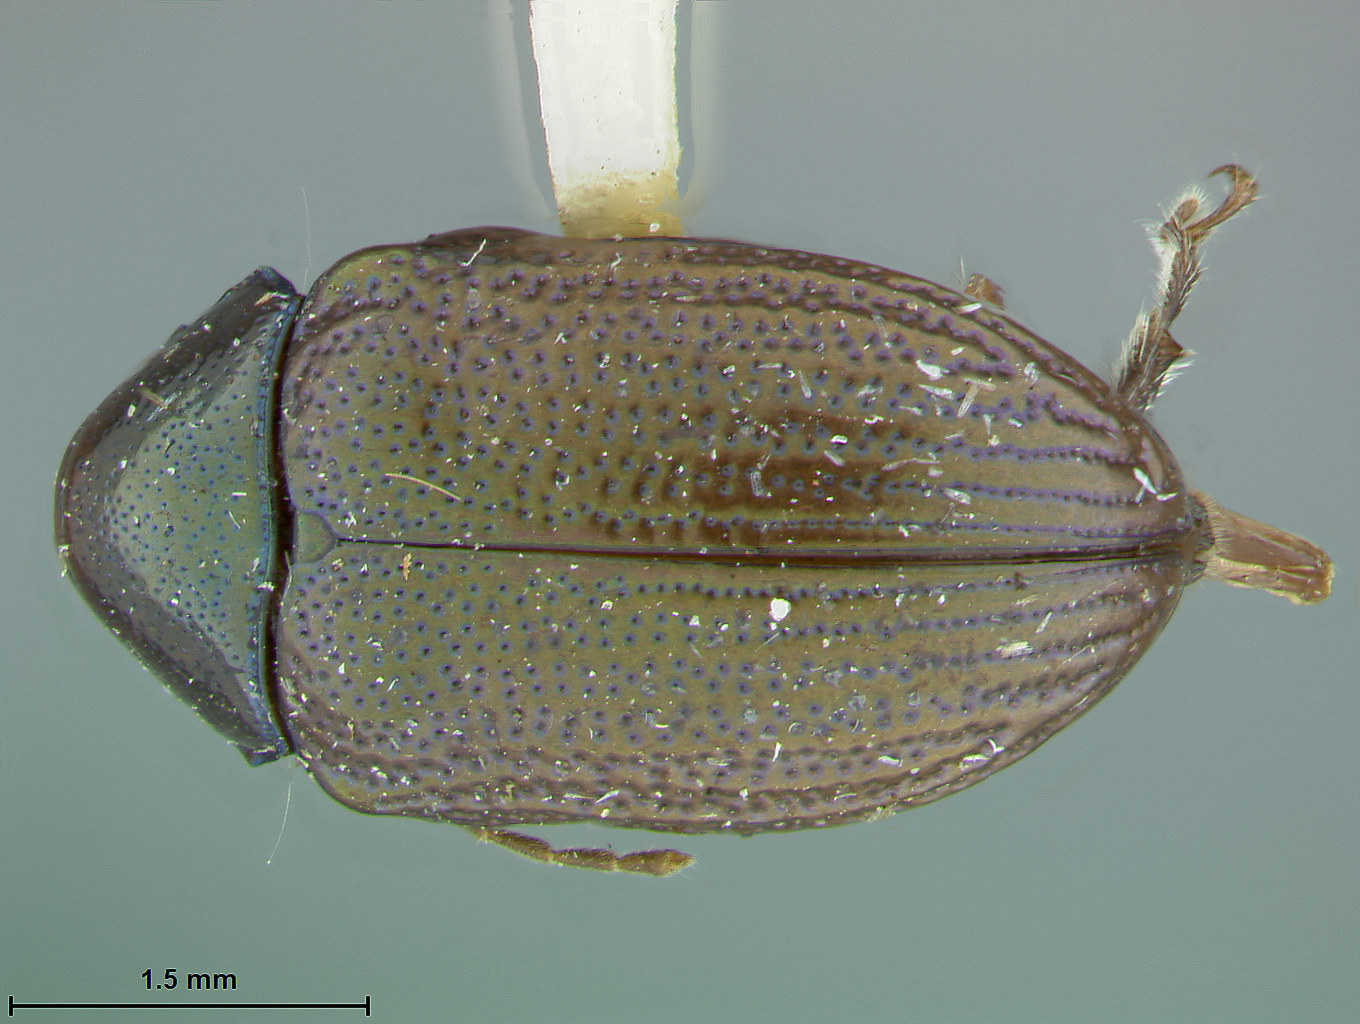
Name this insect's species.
Colaspis consanguinea
